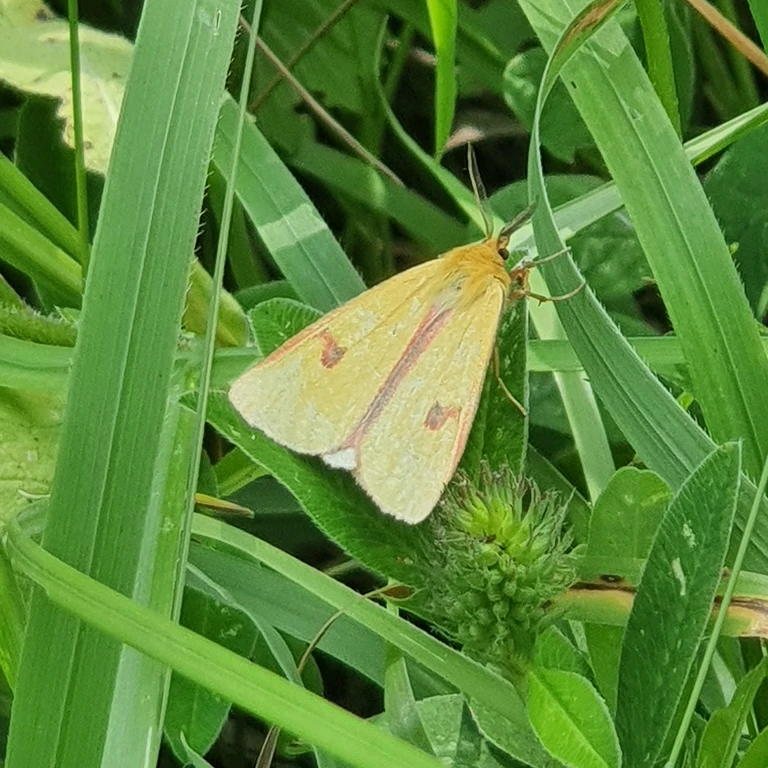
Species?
Diacrisia sannio
